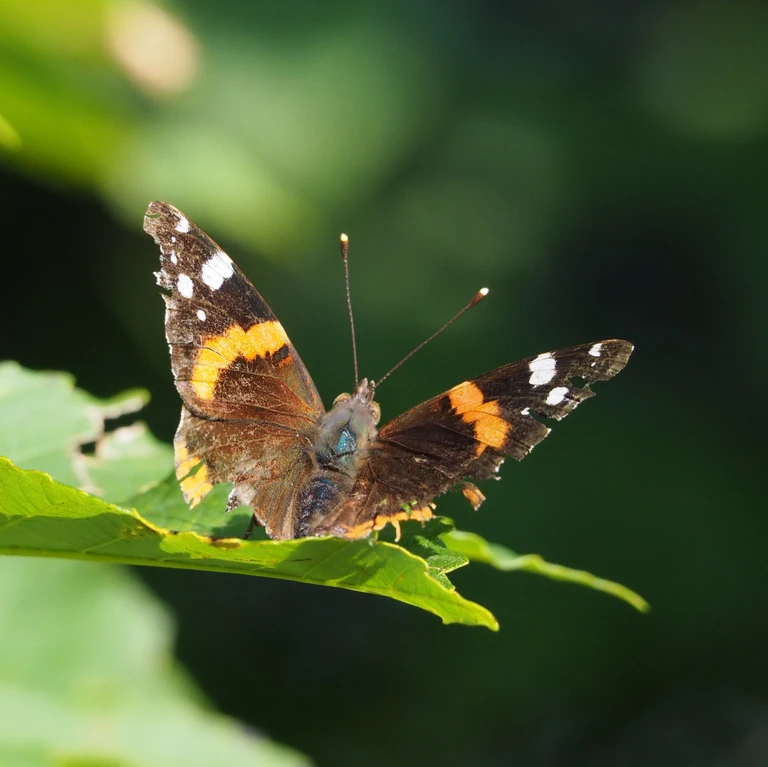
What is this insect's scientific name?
Vanessa atalanta
